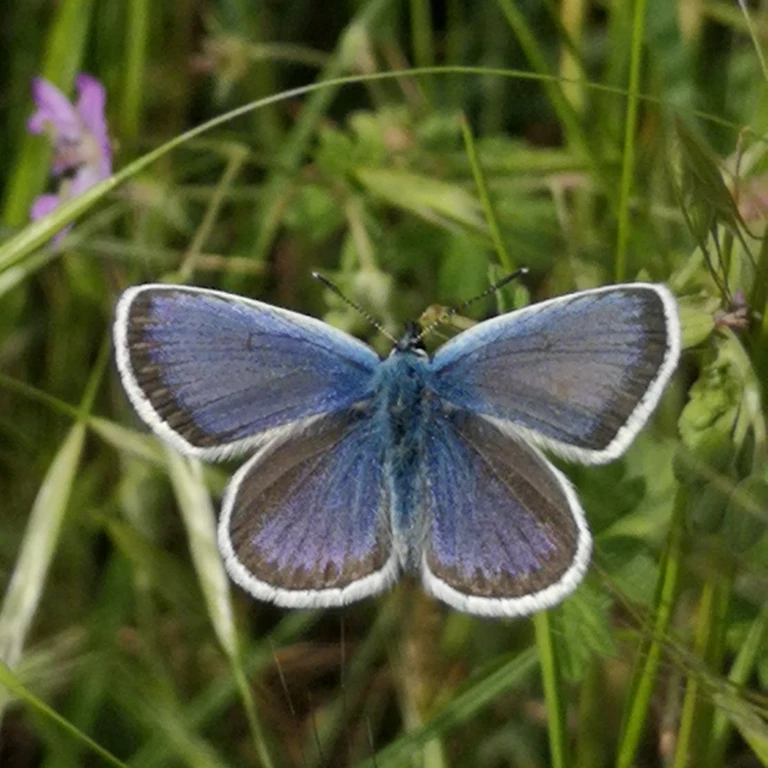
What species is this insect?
Plebejus argus
